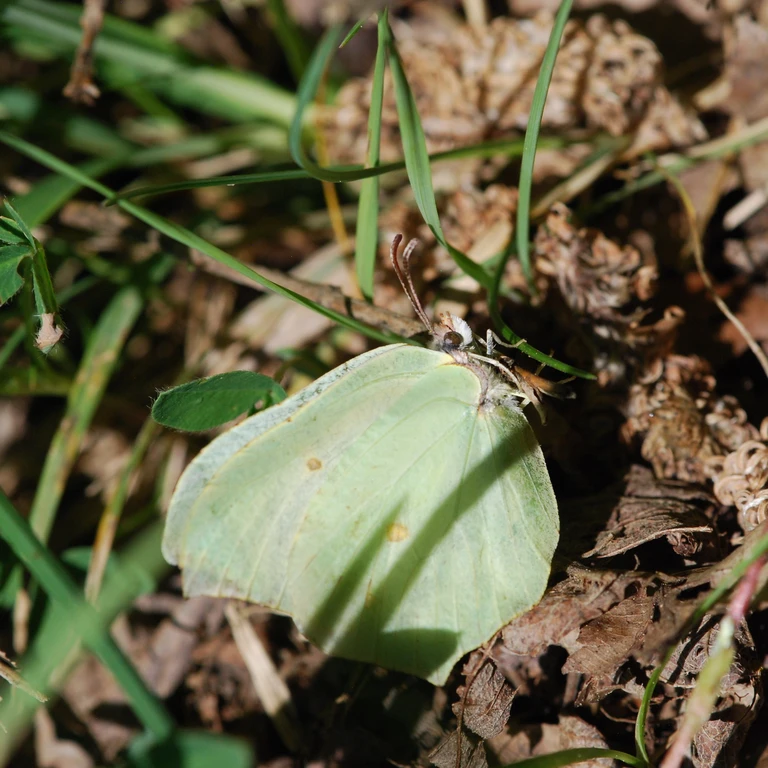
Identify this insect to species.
Gonepteryx rhamni
